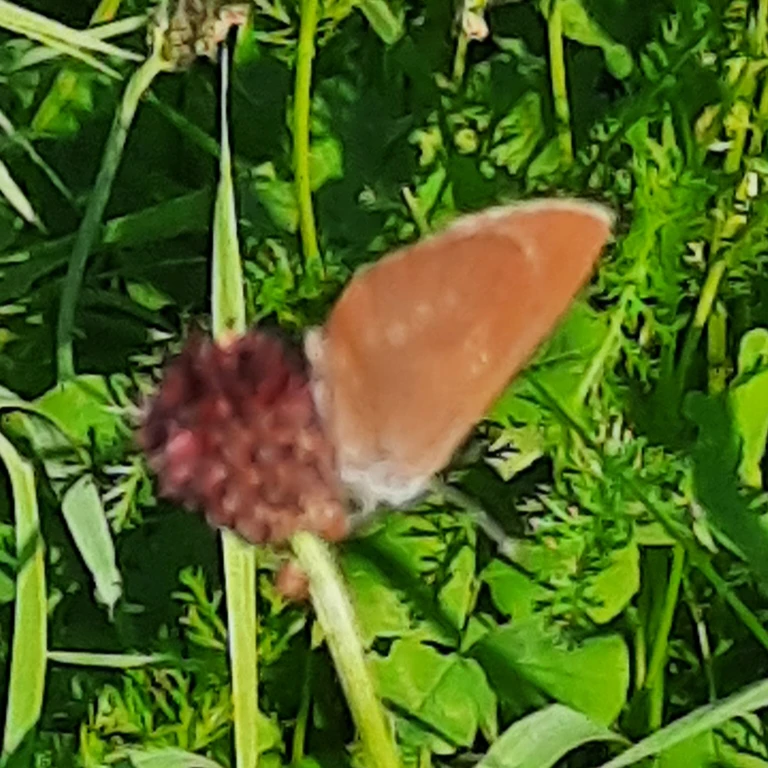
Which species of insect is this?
Phengaris nausithous (also Maculinea nausithous)
